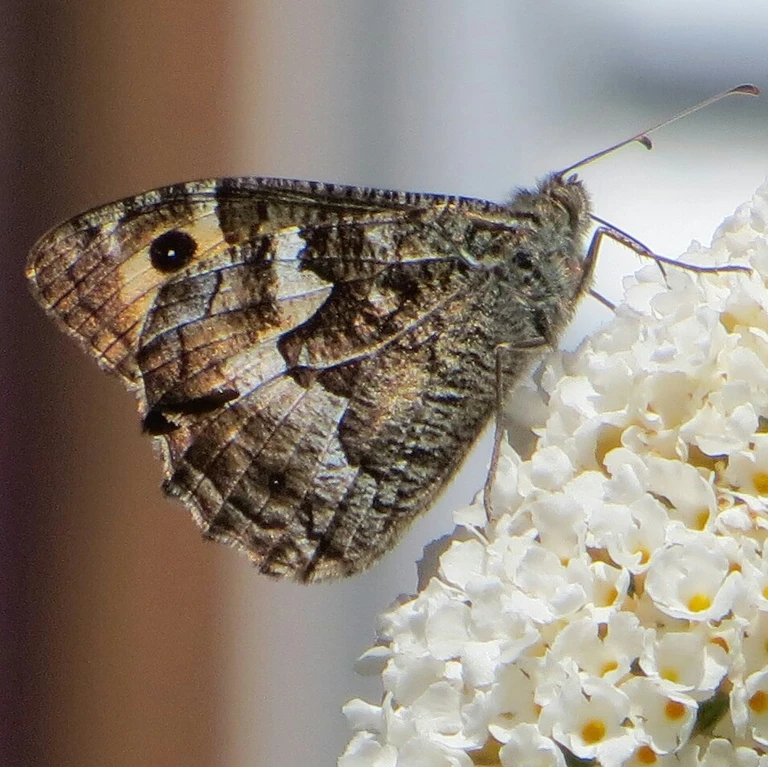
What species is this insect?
Hipparchia semele
